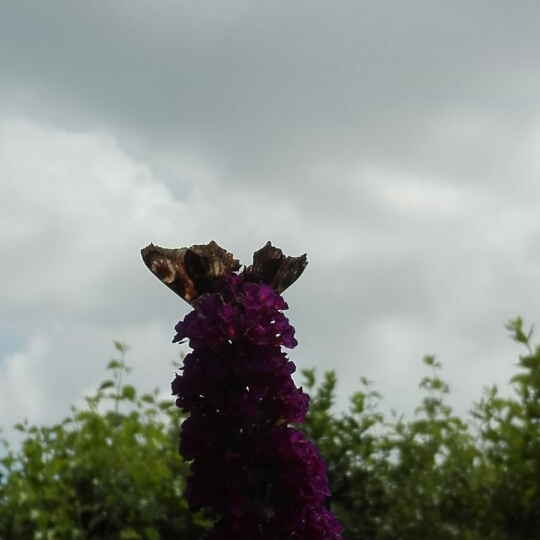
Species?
Aglais io
